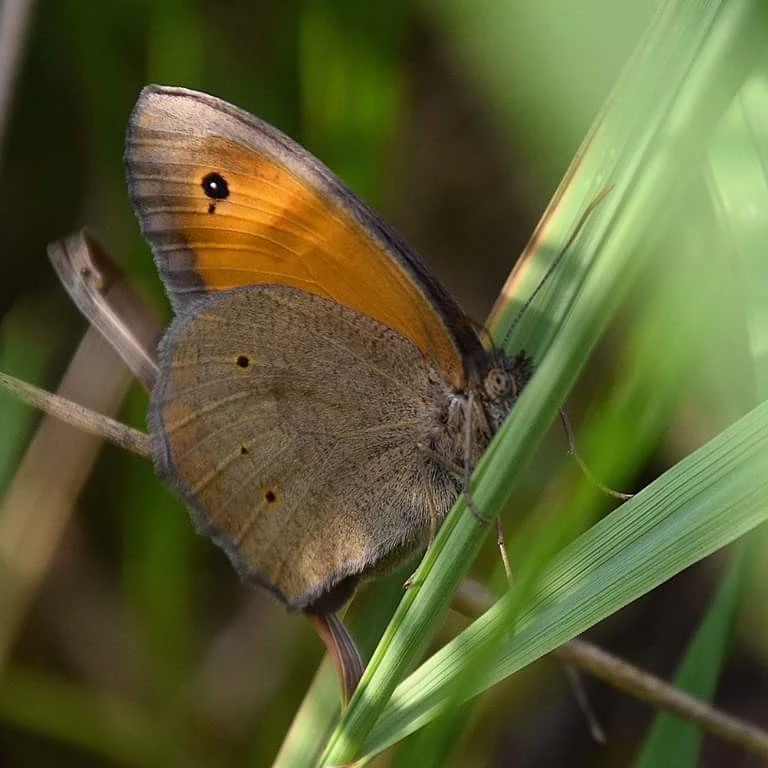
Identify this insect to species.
Maniola jurtina
